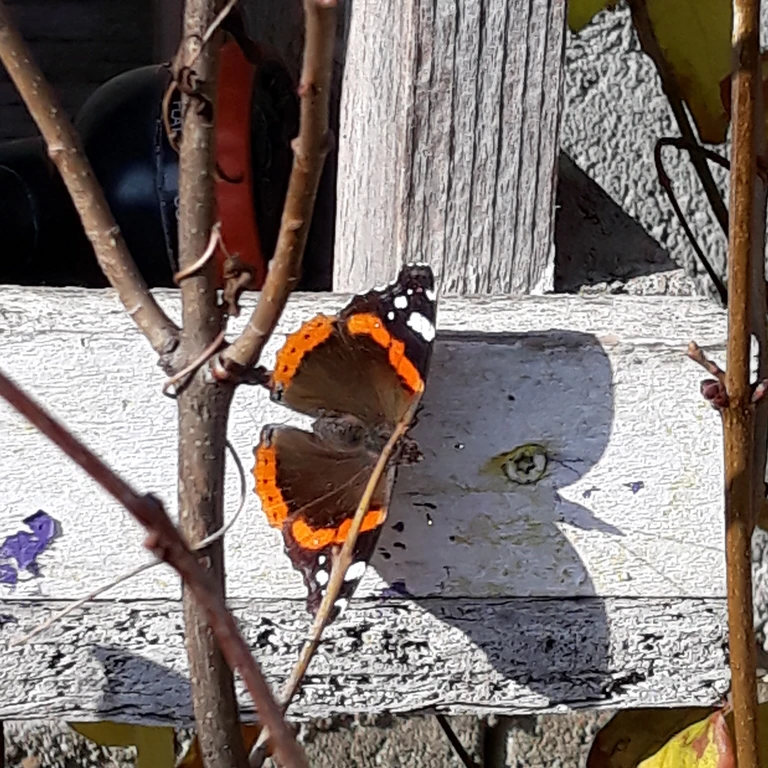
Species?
Vanessa atalanta
